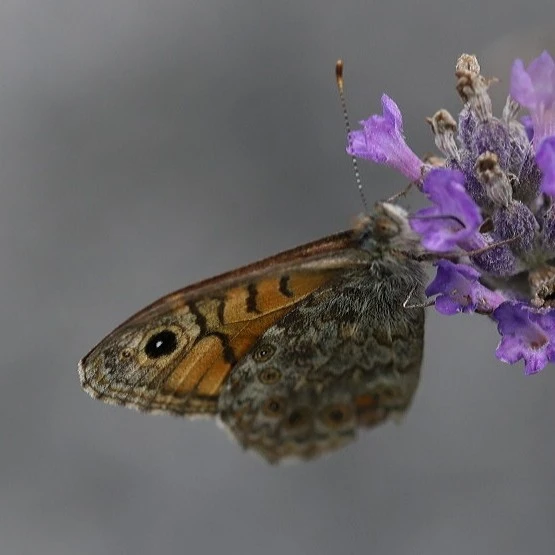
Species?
Lasiommata megera (also Pararge megera)
